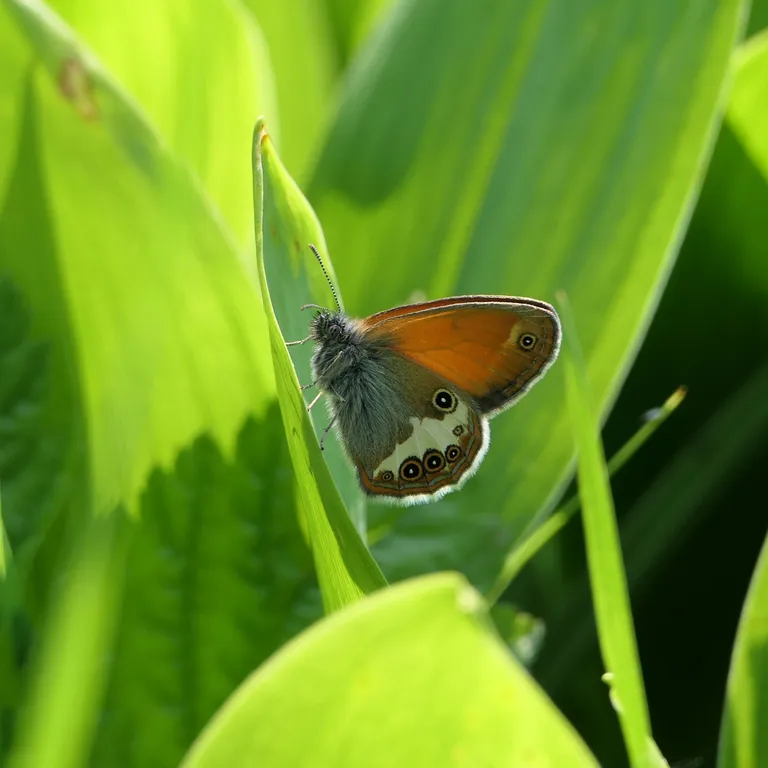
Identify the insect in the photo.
Coenonympha arcania
